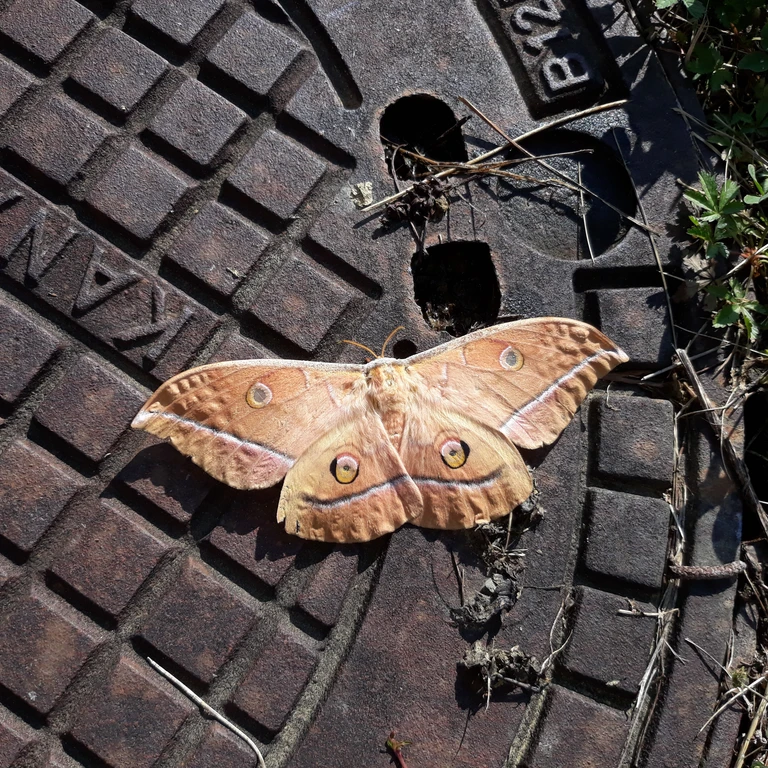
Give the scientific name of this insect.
Antheraea yamamai
